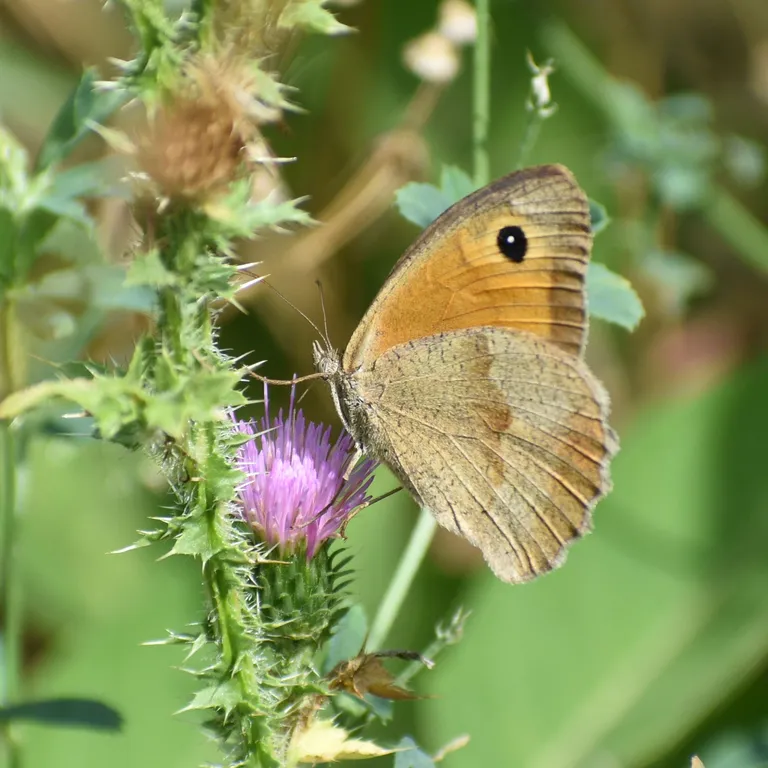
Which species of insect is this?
Maniola jurtina
